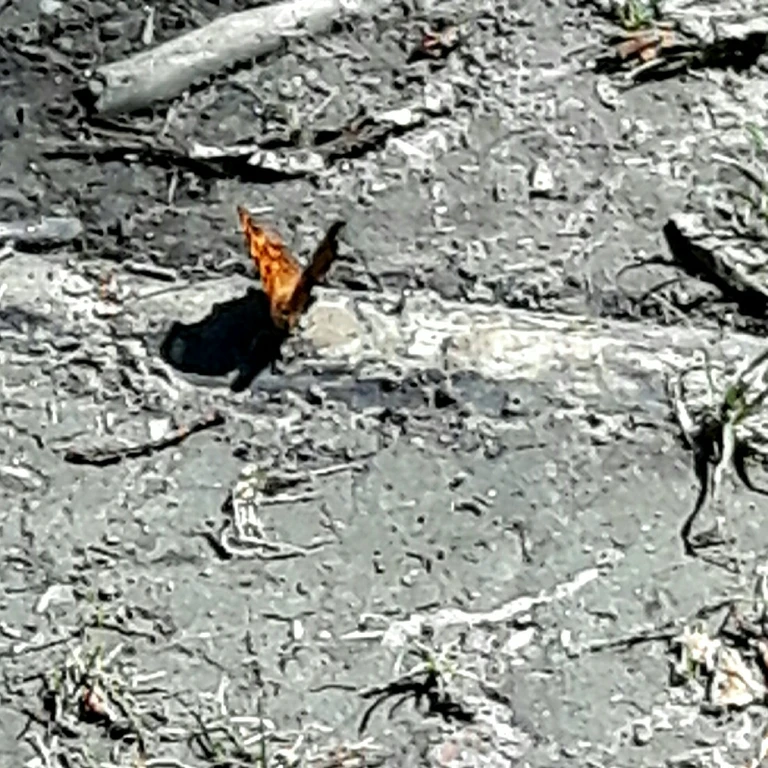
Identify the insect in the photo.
Polygonia c-album
